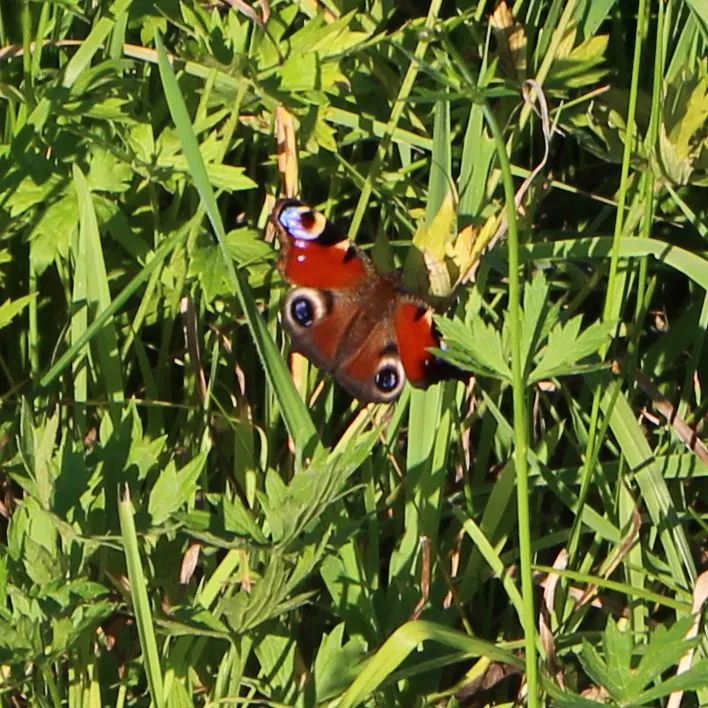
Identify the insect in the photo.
Aglais io
